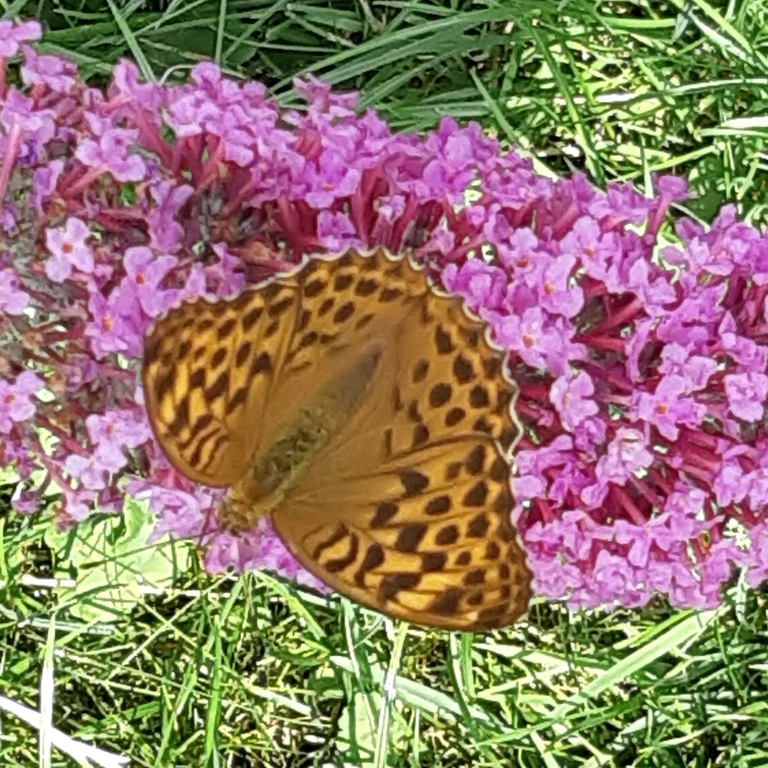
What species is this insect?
Argynnis paphia
